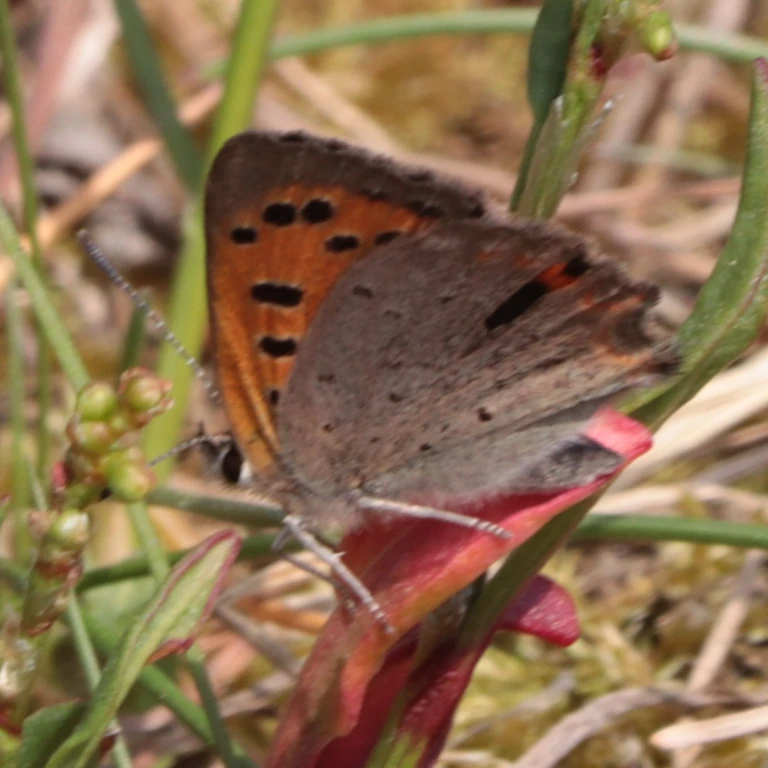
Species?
Lycaena phlaeas
